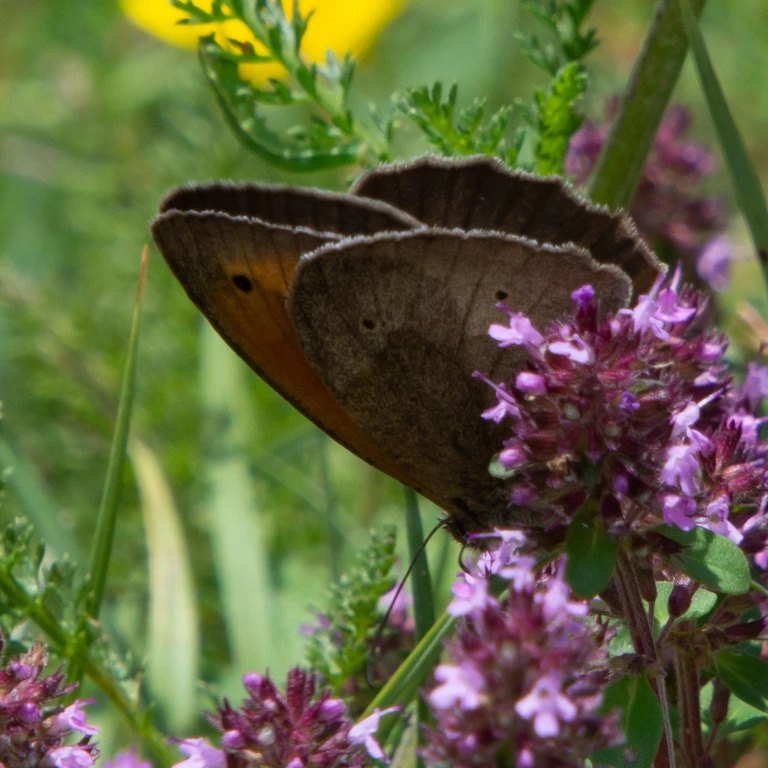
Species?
Maniola jurtina
